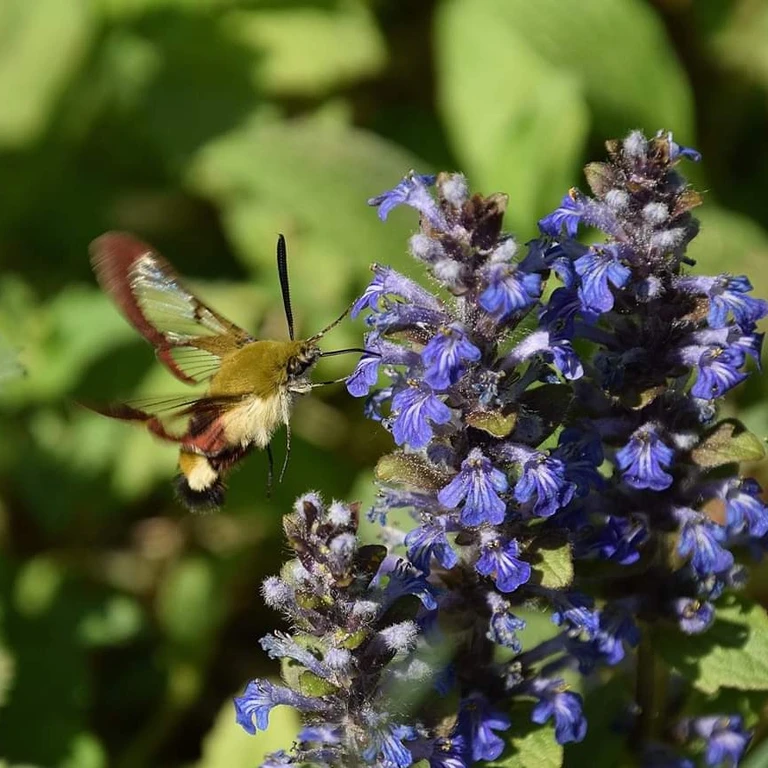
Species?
Hemaris fuciformis
